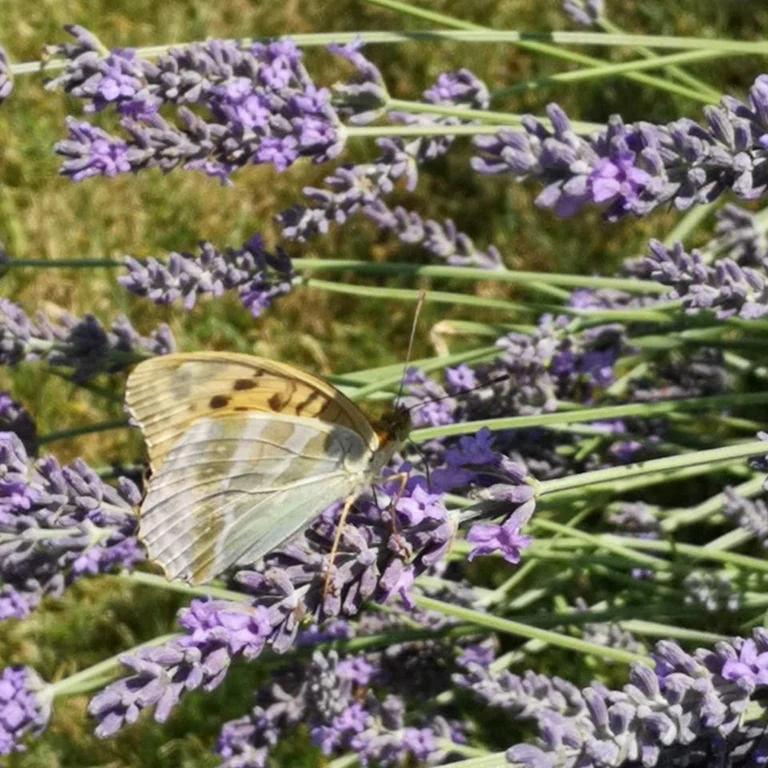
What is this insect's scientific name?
Argynnis paphia
